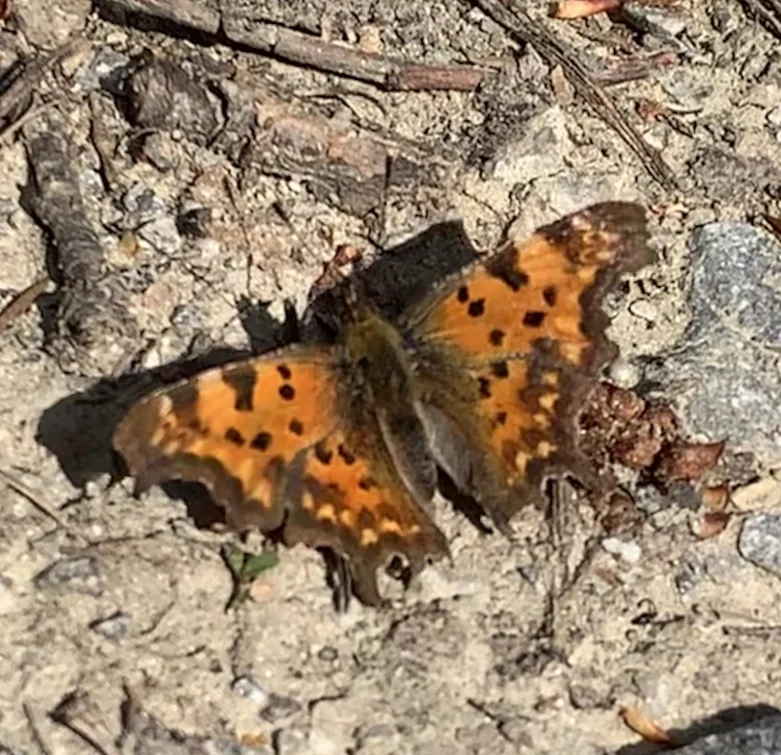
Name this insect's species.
Polygonia c-album
